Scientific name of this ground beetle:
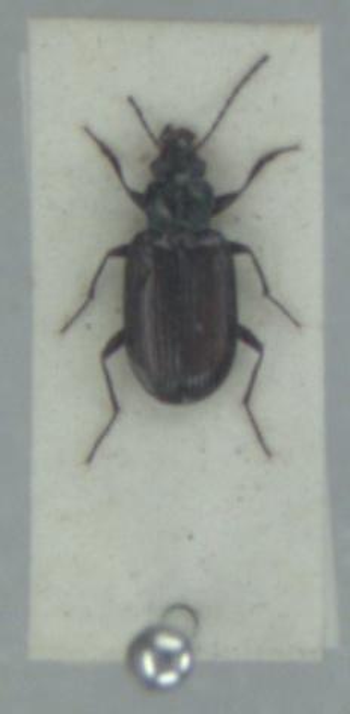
Bembidion prasinum
